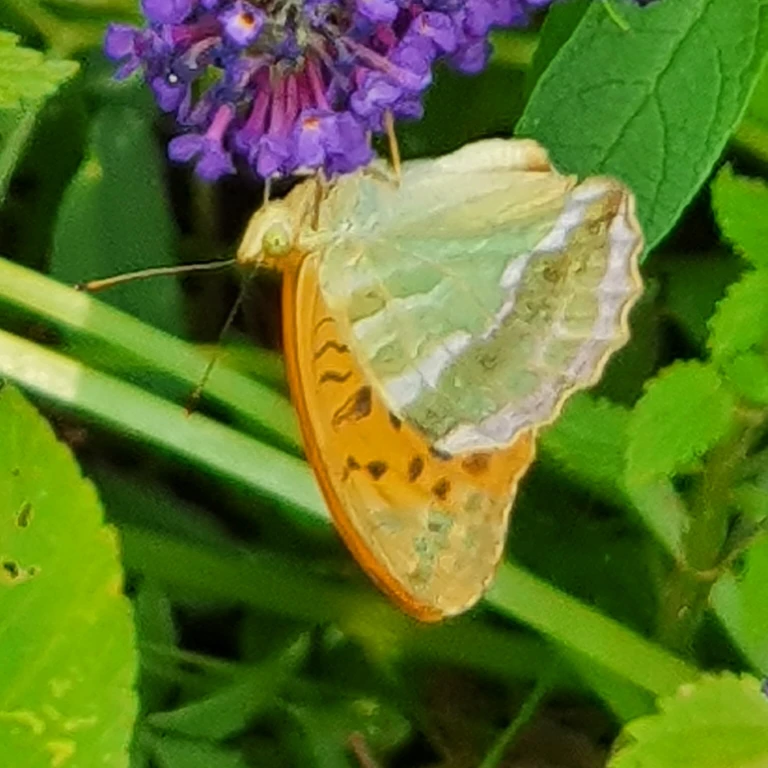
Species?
Argynnis paphia
